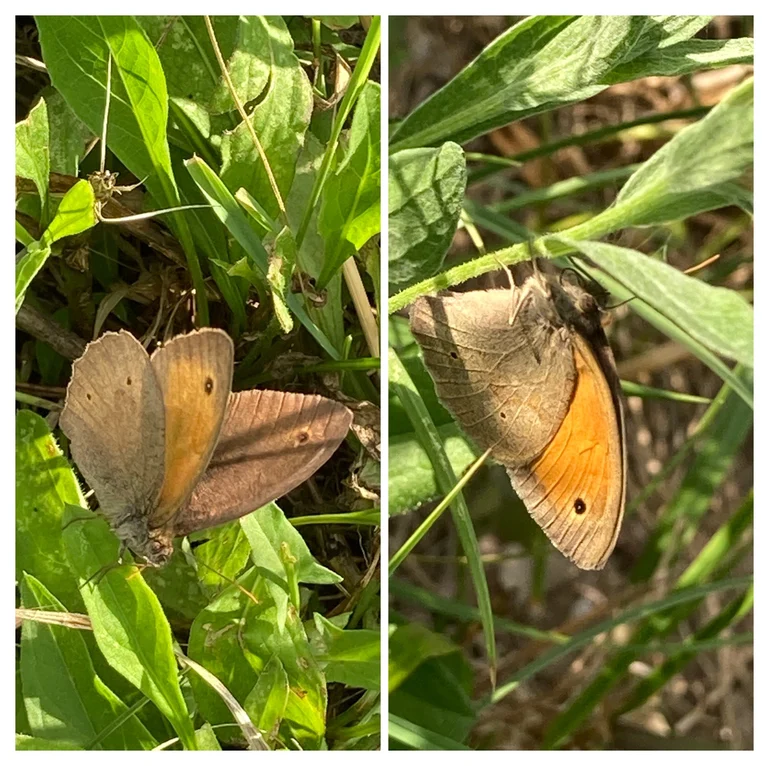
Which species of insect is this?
Maniola jurtina
